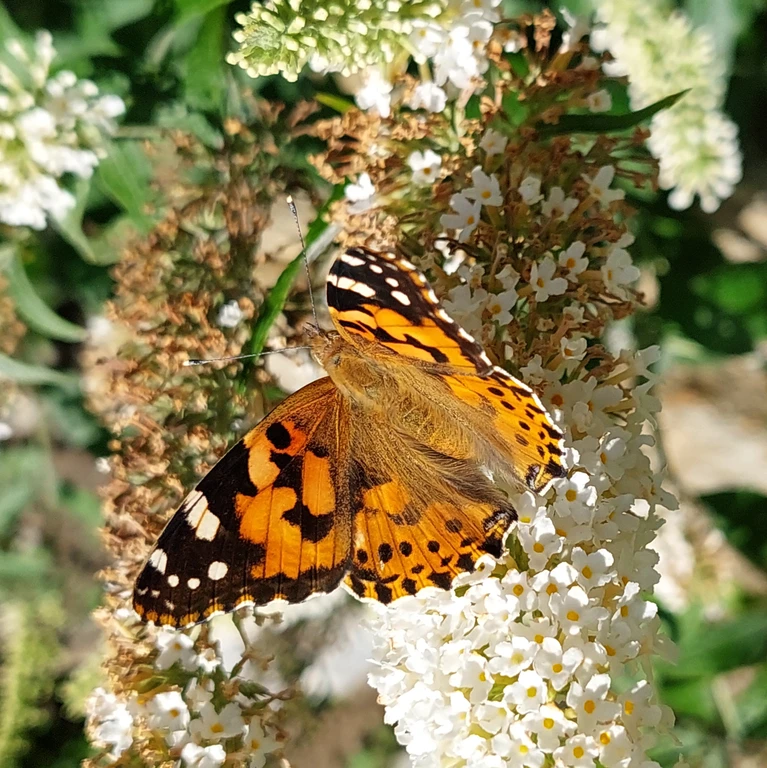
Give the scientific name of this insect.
Vanessa cardui
